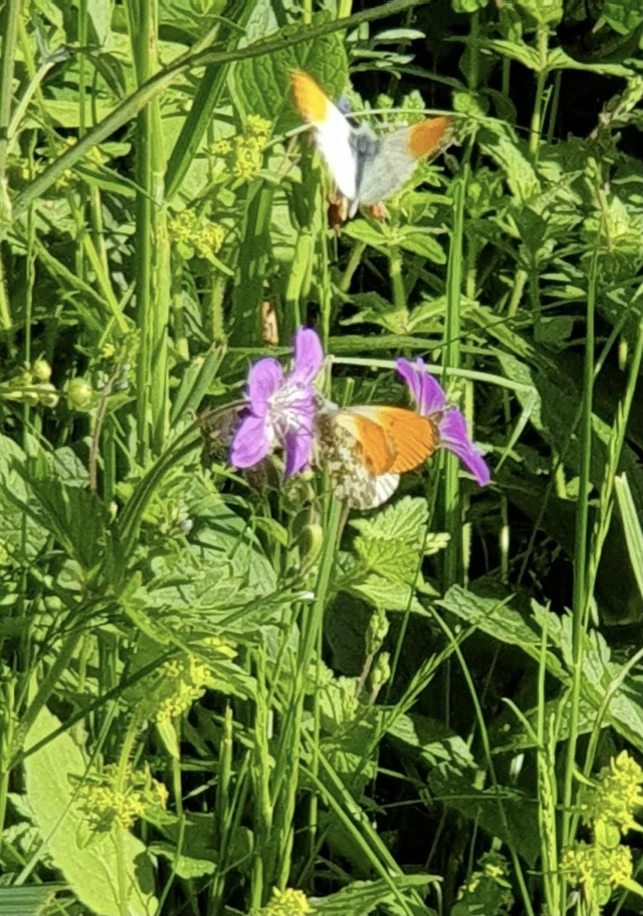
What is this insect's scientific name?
Anthocharis cardamines
